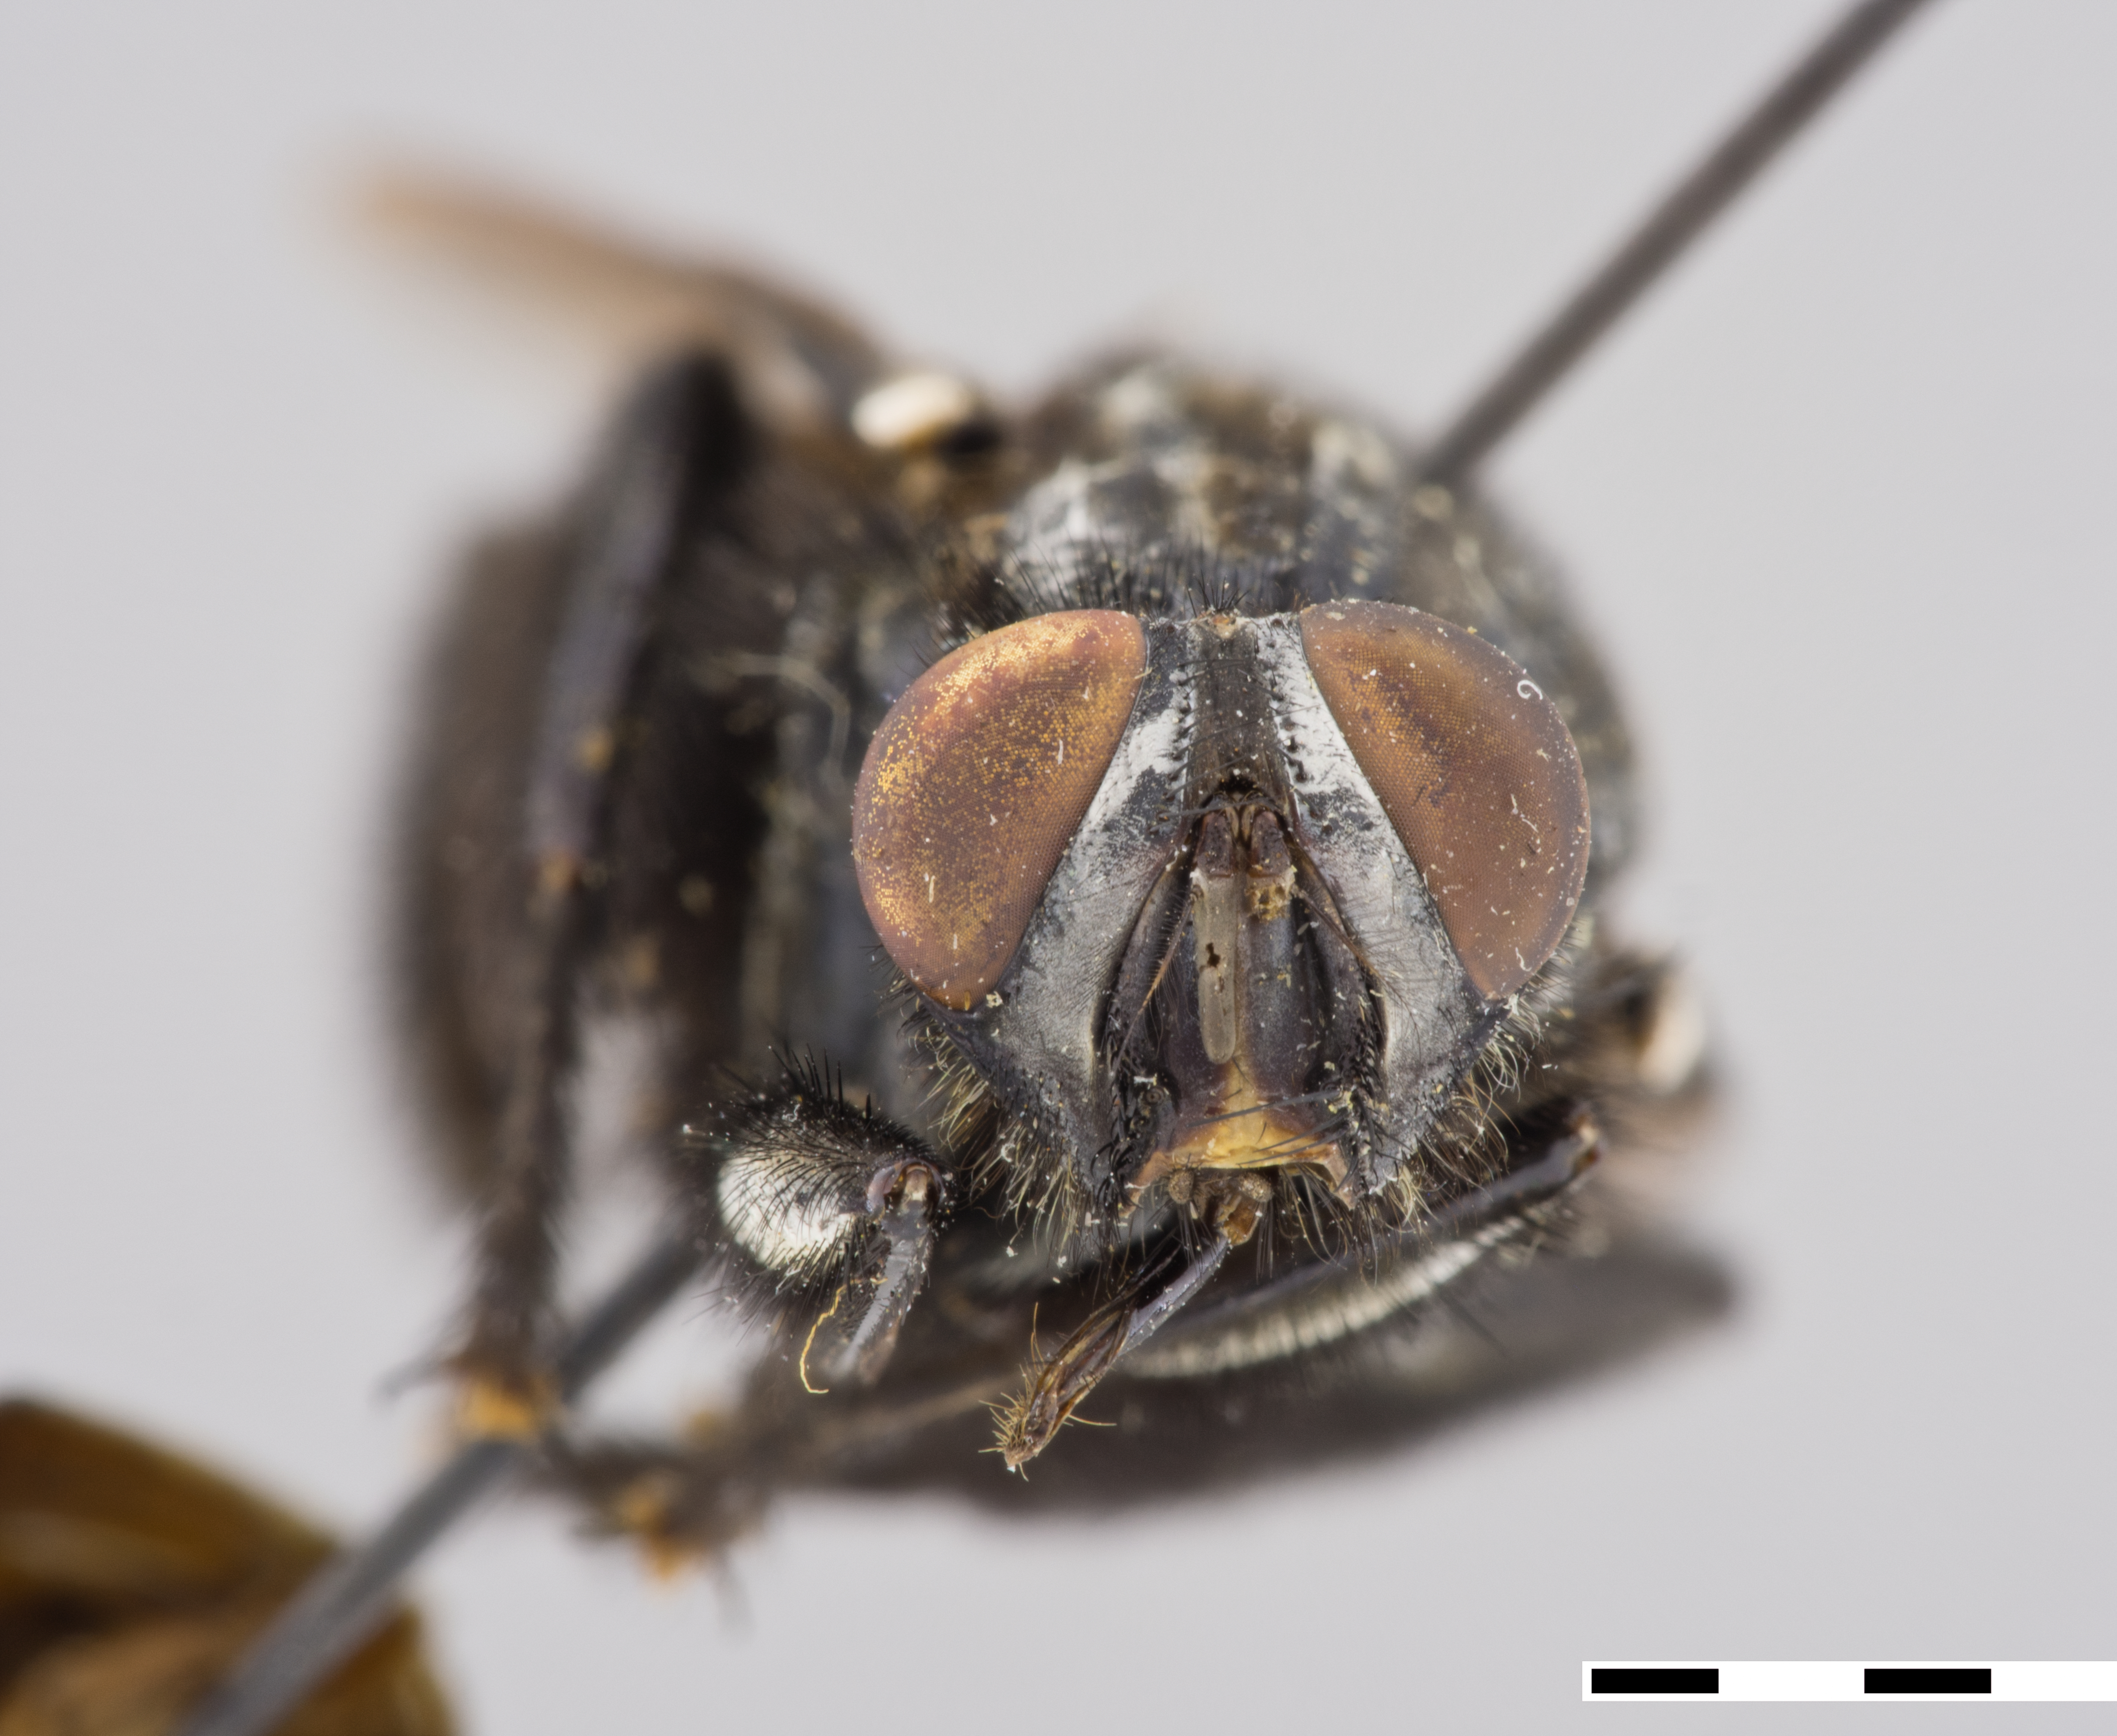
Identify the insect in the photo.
Peckia satanica
